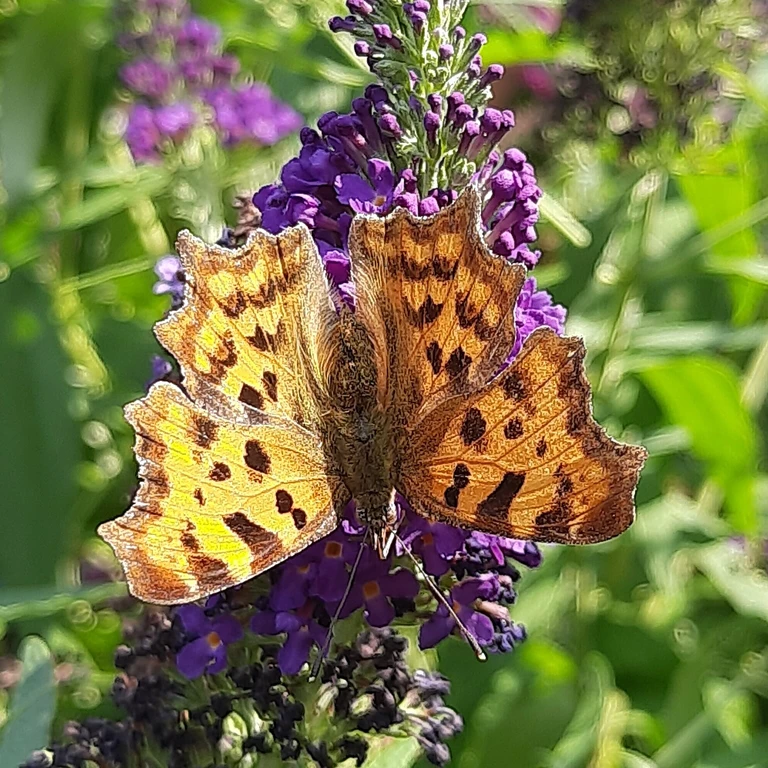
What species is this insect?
Polygonia c-album
